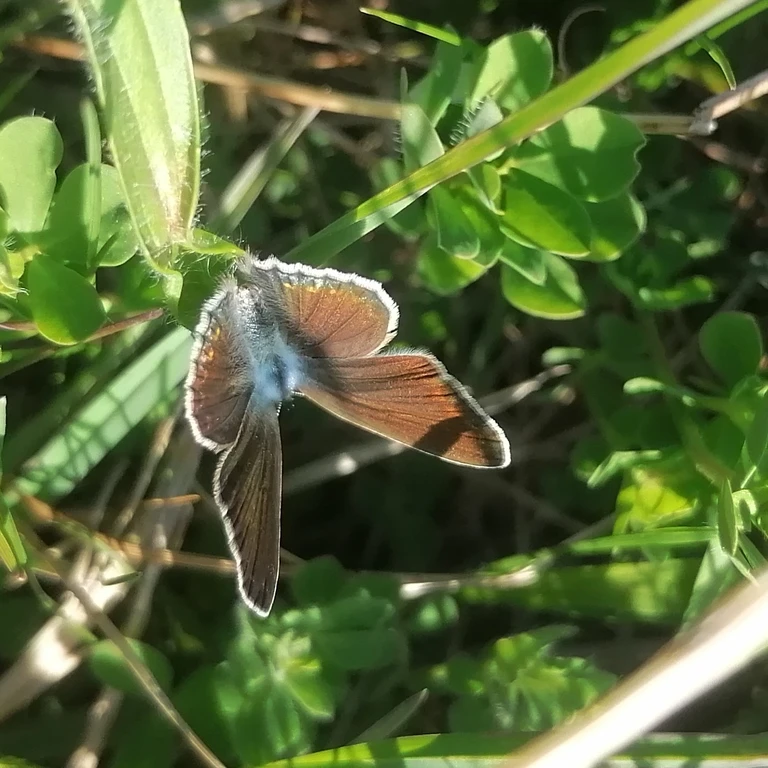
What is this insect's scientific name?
Polyommatus icarus
